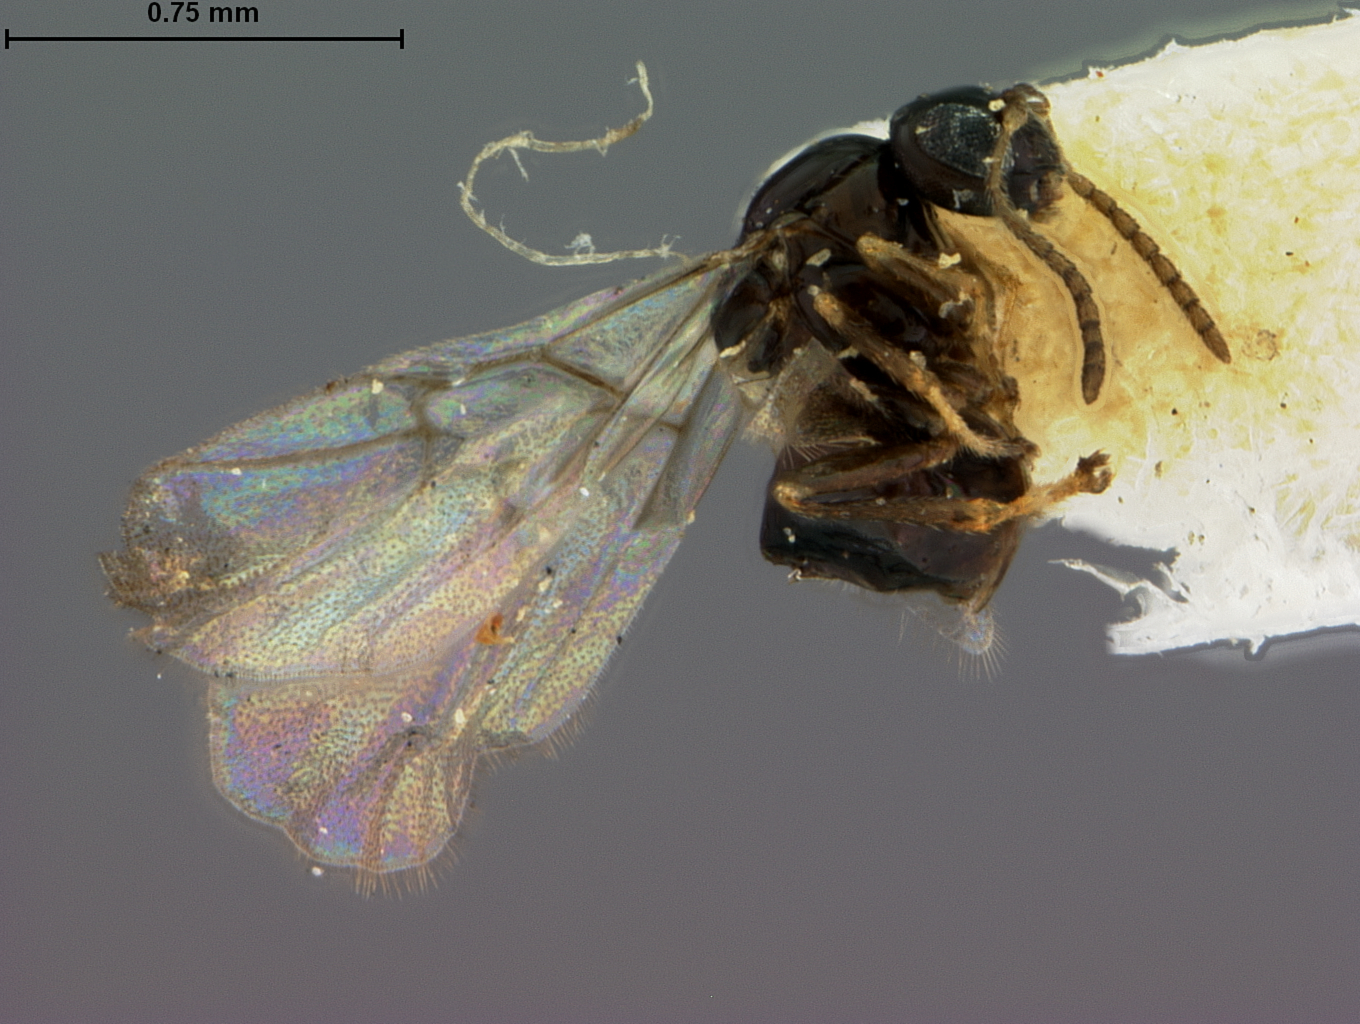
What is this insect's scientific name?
Neuroterus saltarius
